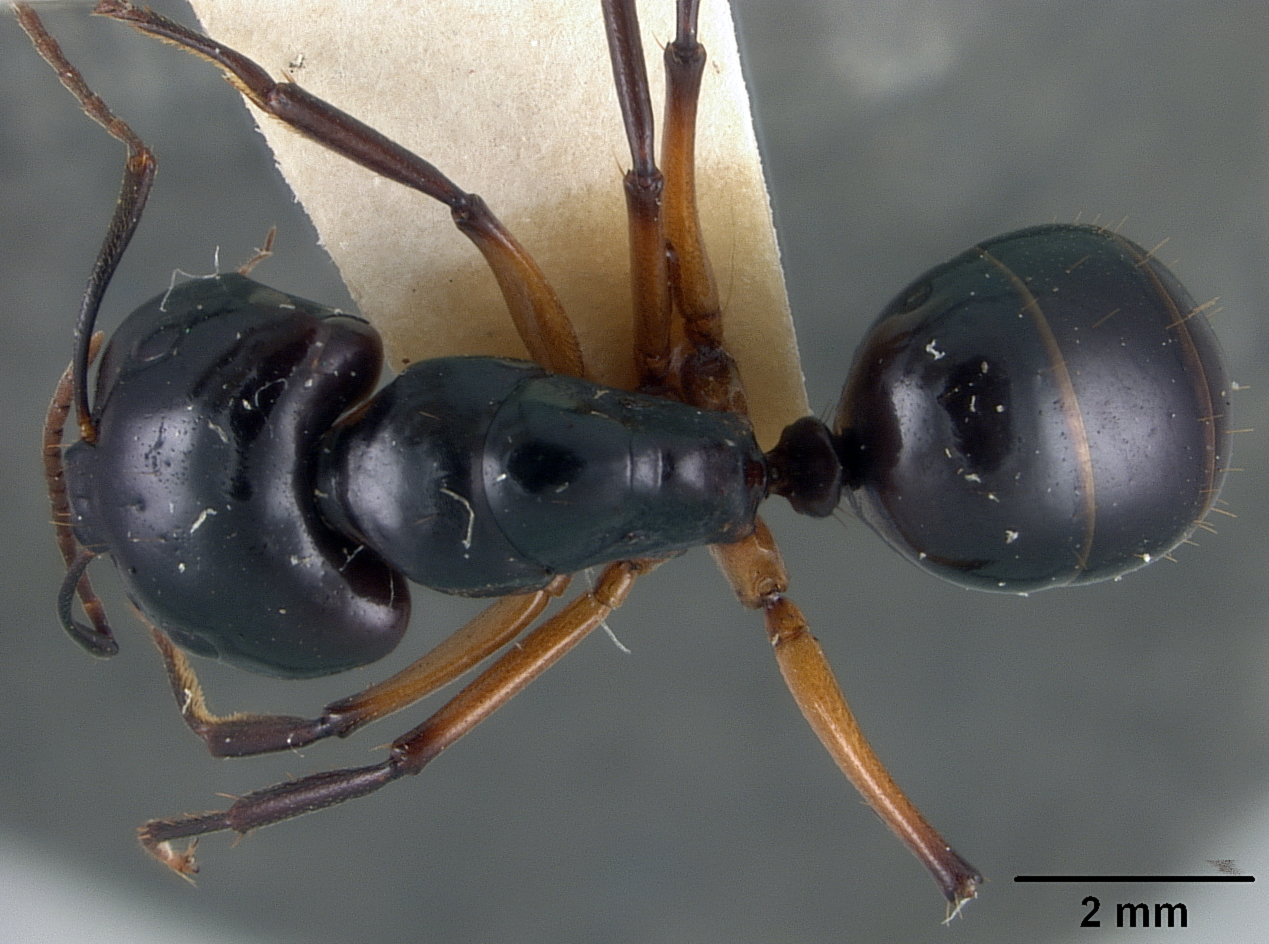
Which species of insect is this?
Camponotus tumidus
